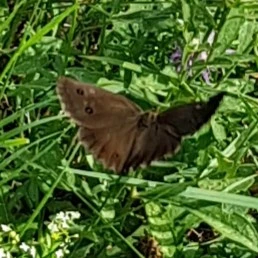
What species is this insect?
Minois dryas
